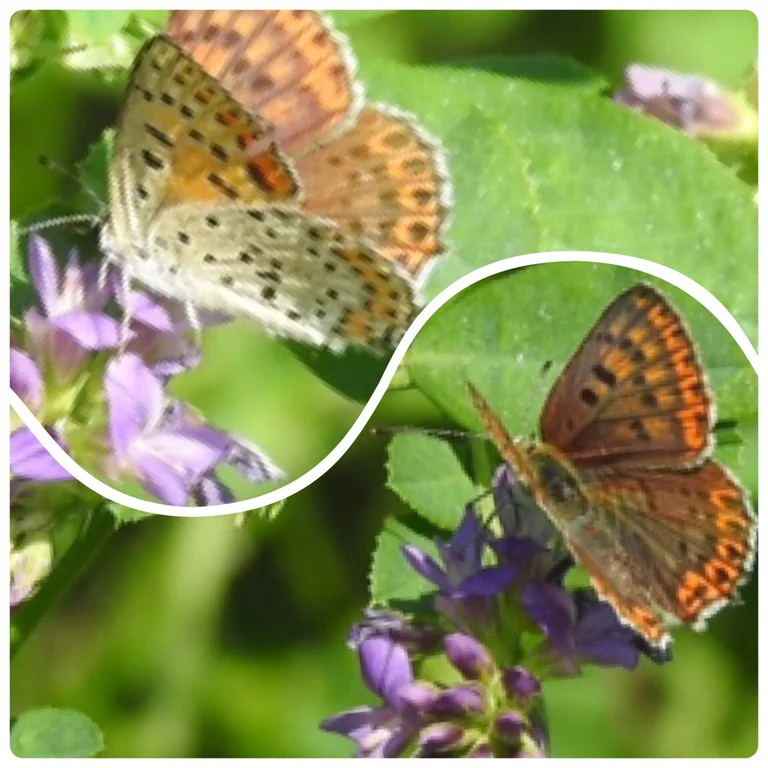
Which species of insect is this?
Lycaena tityrus (also Loweia tityrus)
